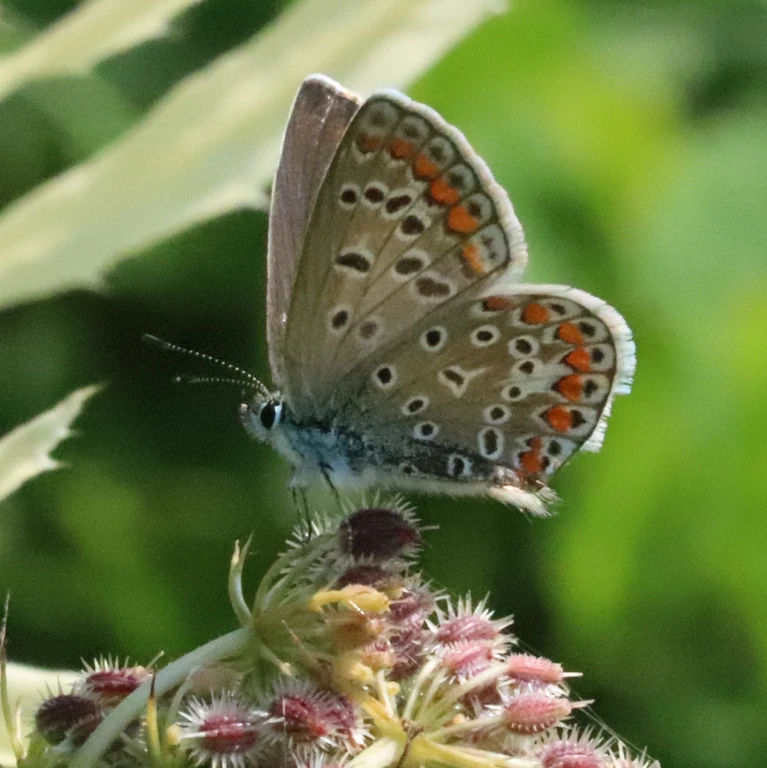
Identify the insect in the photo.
Polyommatus icarus
